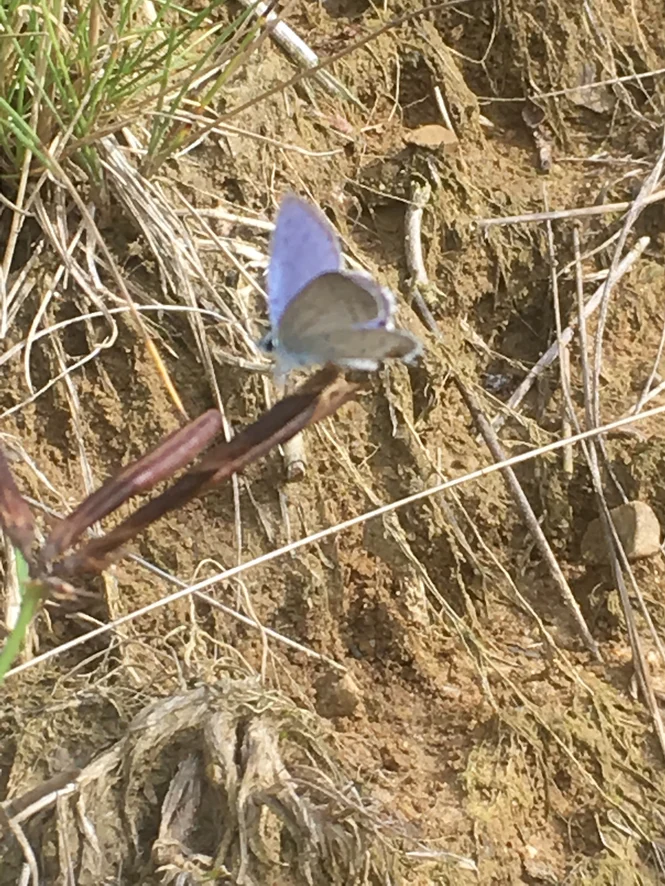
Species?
Cupido argiades (also Elkalyce argiades)
